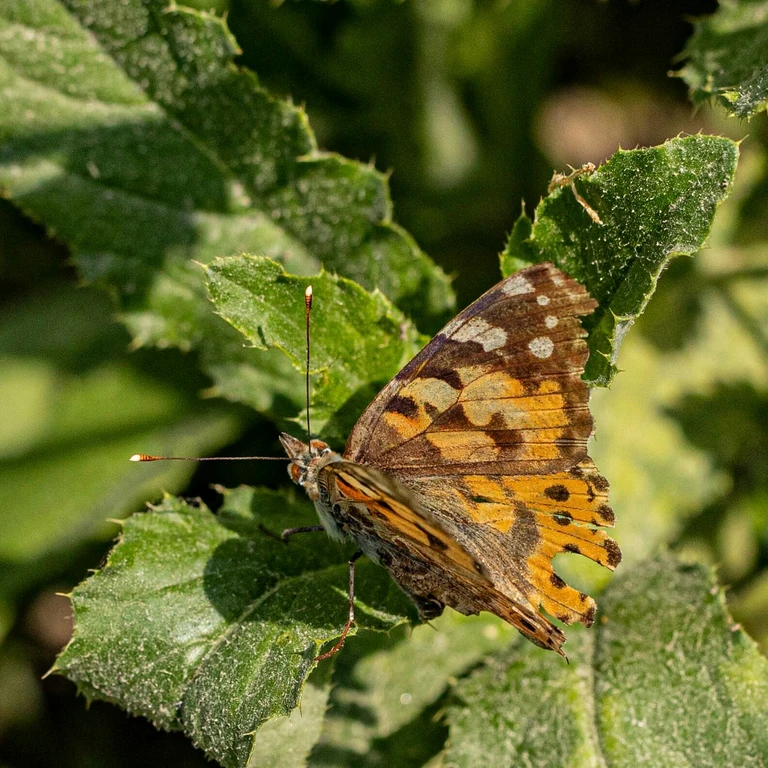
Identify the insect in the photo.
Vanessa cardui
